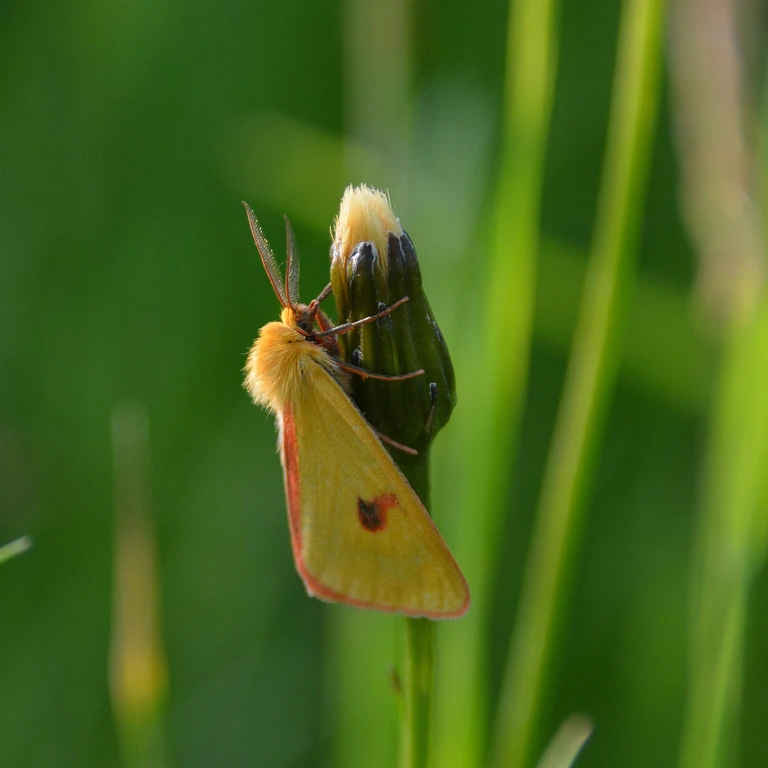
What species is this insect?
Diacrisia sannio
